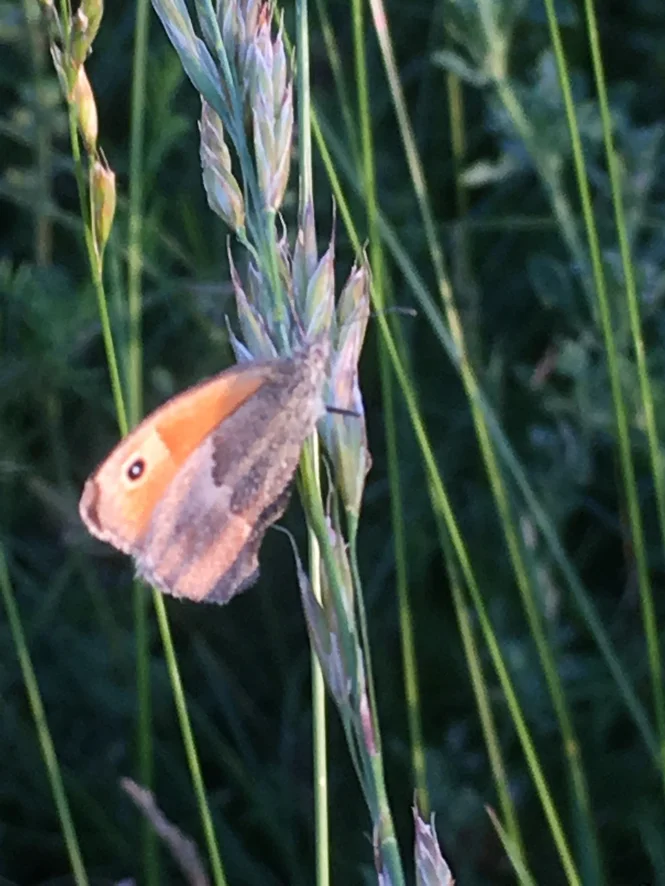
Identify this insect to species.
Coenonympha pamphilus
